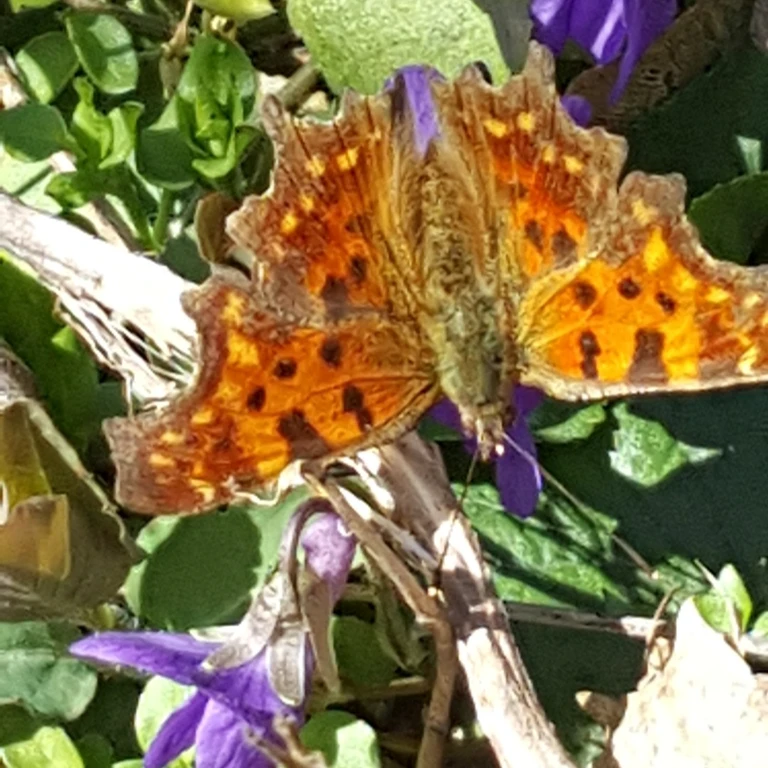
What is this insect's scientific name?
Polygonia c-album
